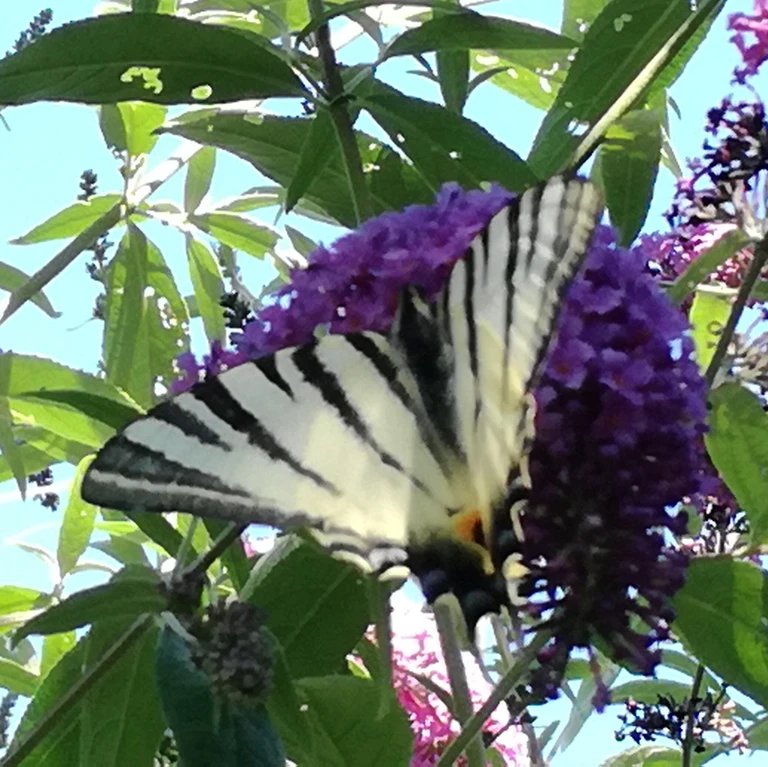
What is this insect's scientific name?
Iphiclides podalirius
